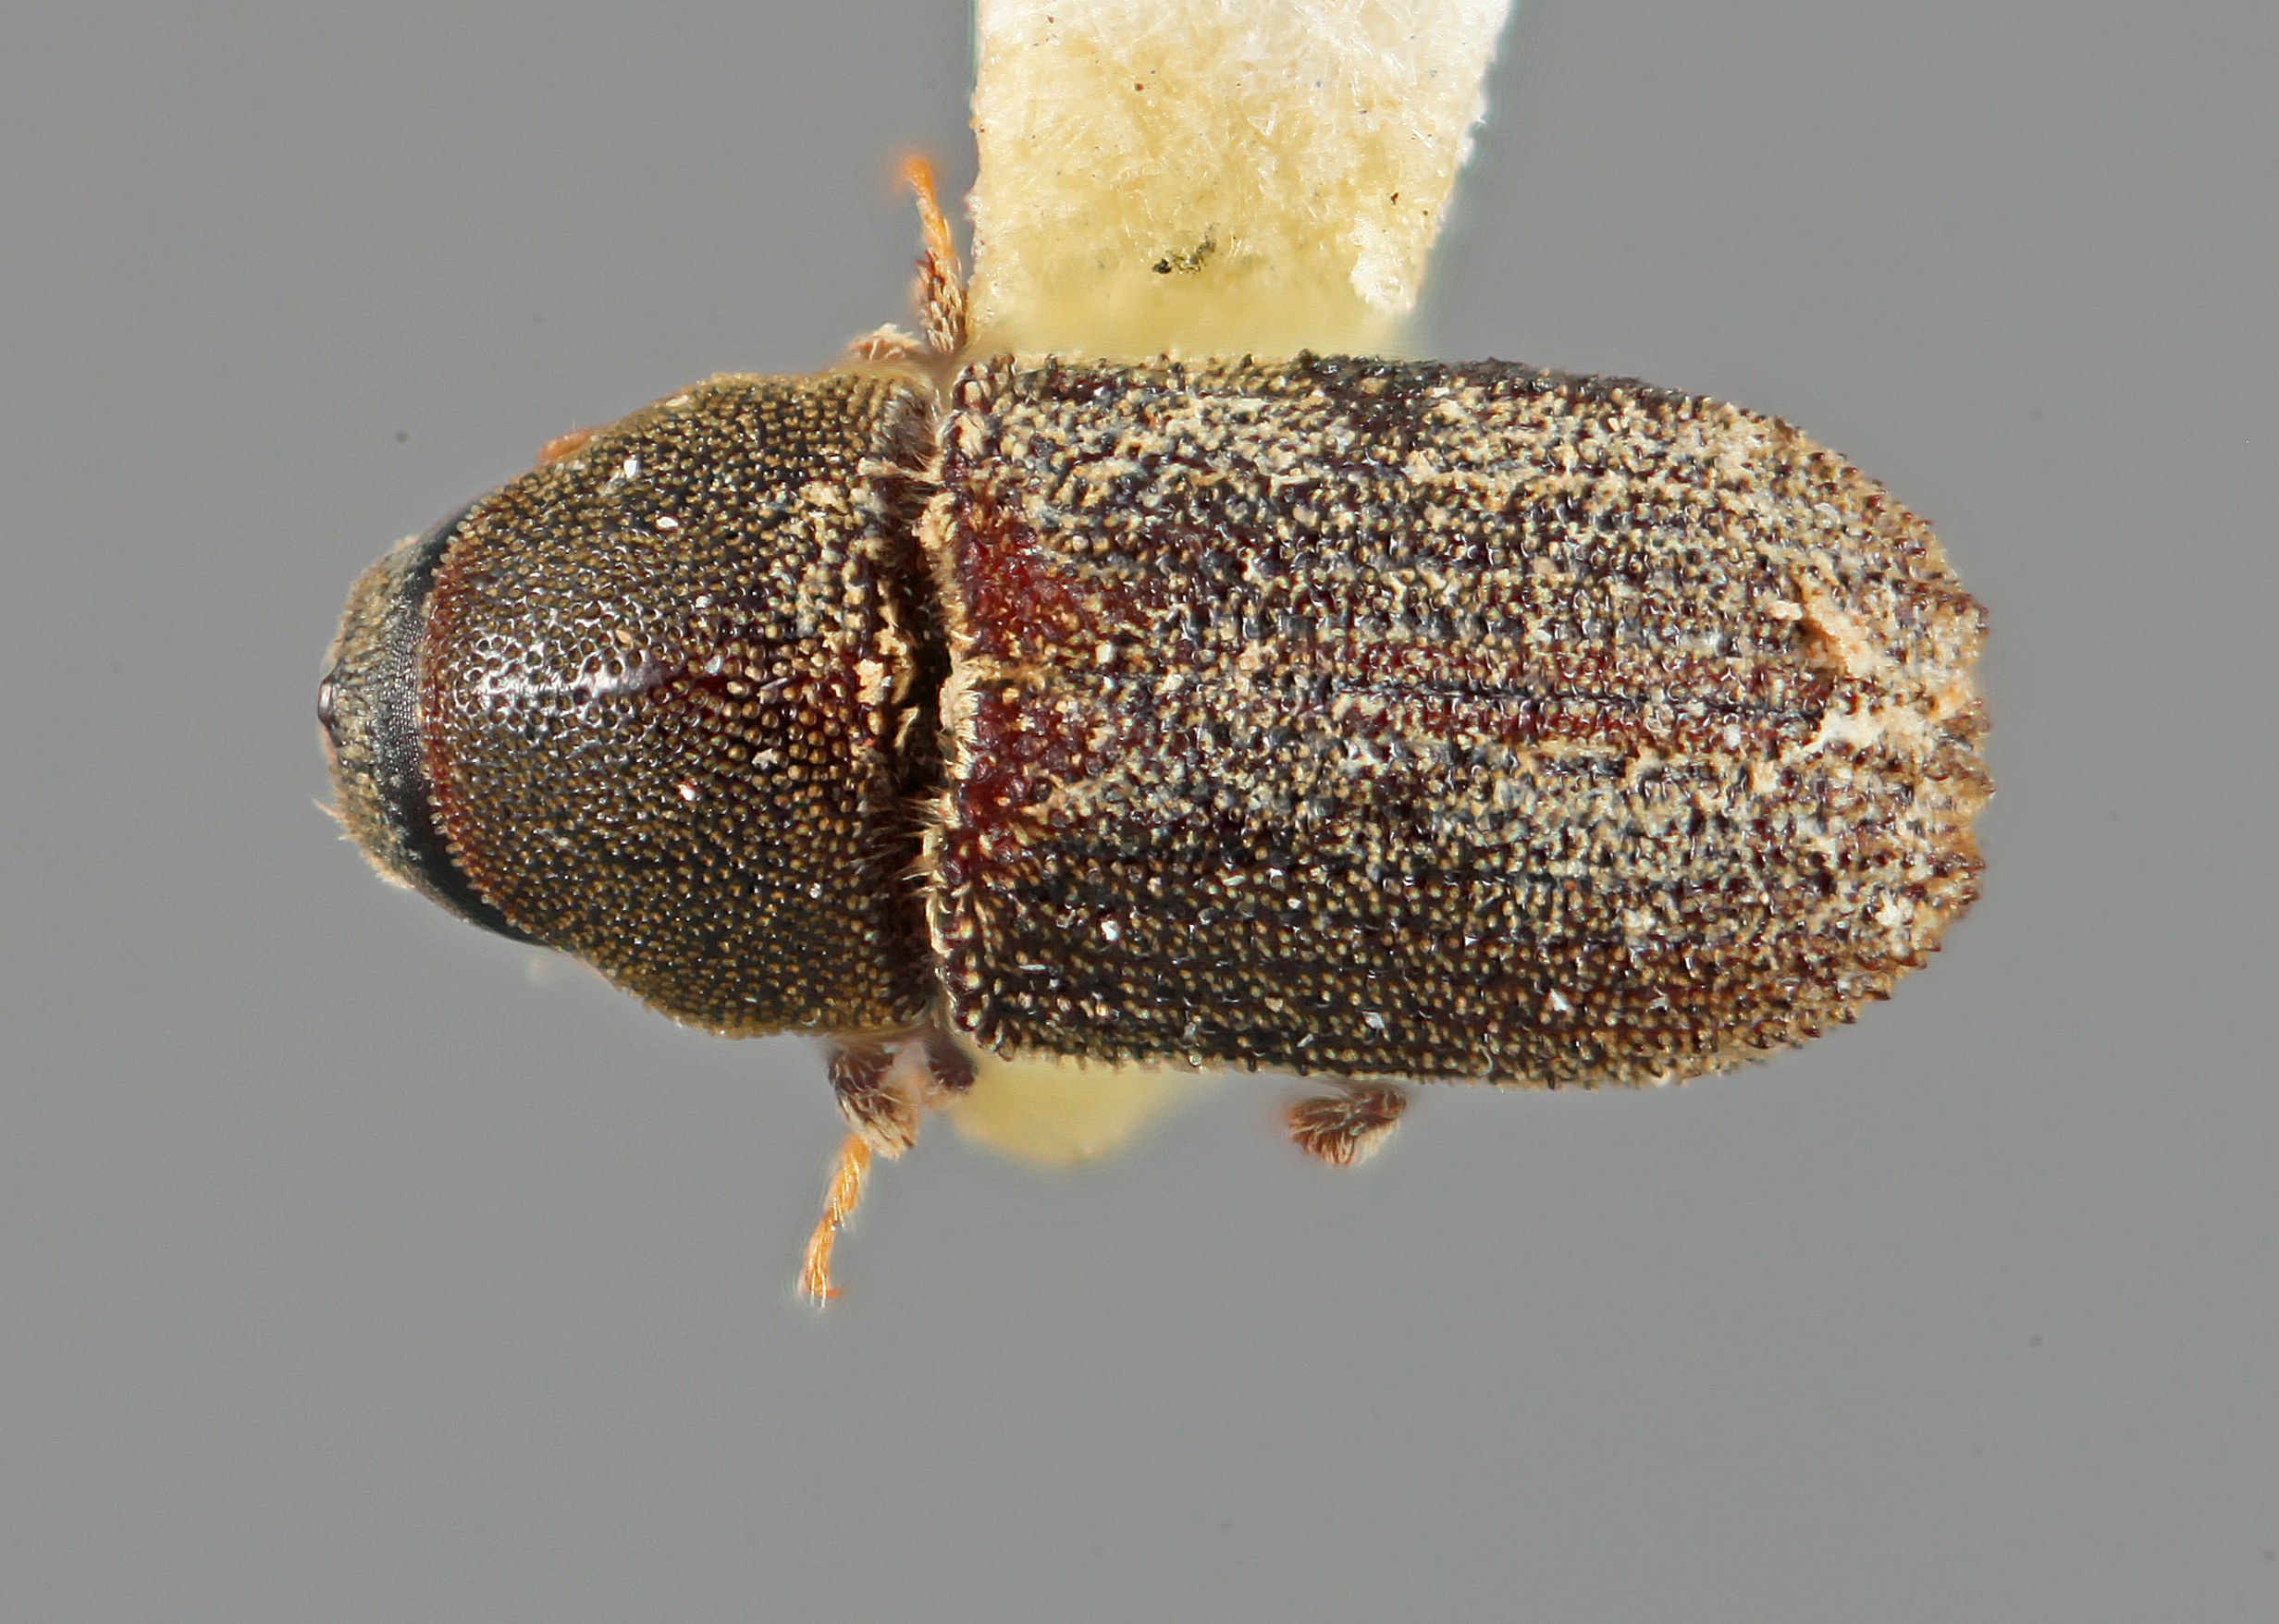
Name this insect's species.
Carphoborus pseudotsugae
